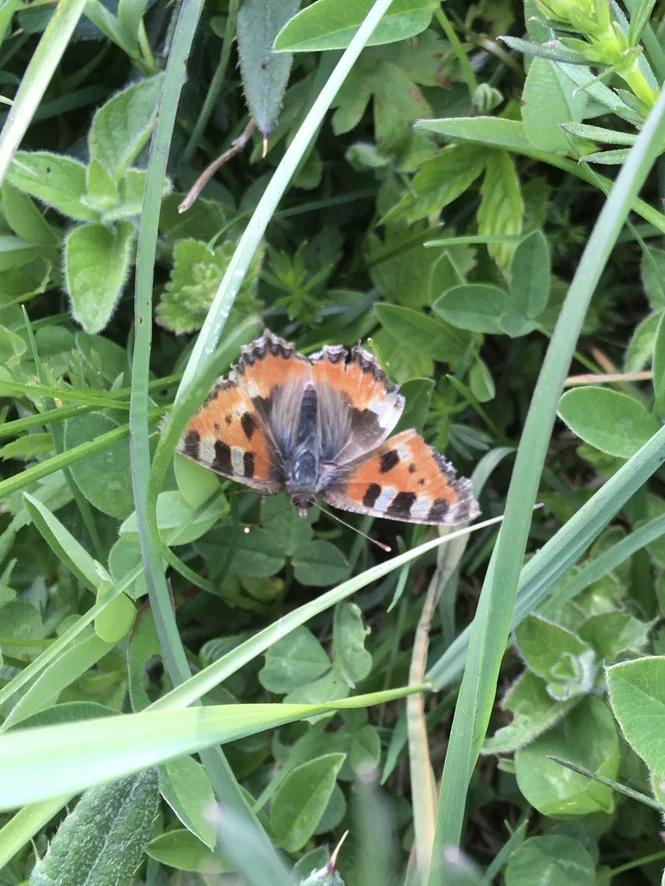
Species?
Aglais urticae
